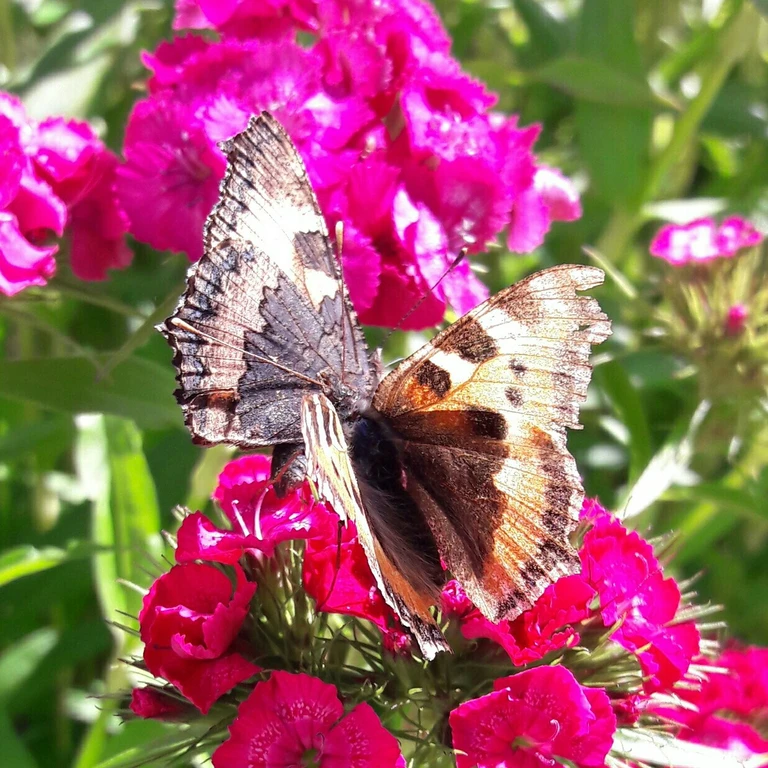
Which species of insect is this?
Aglais urticae
